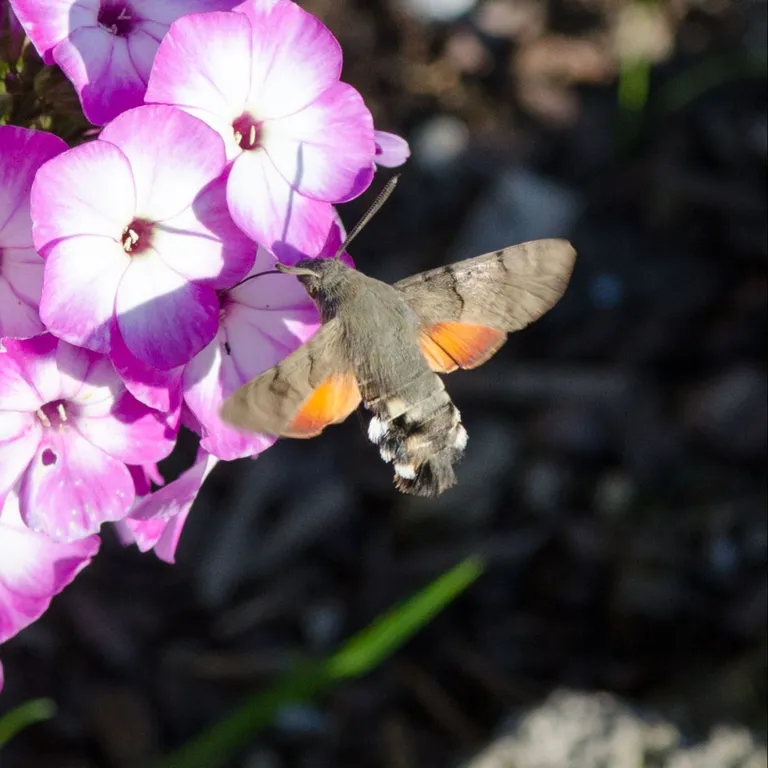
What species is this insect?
Macroglossum stellatarum
